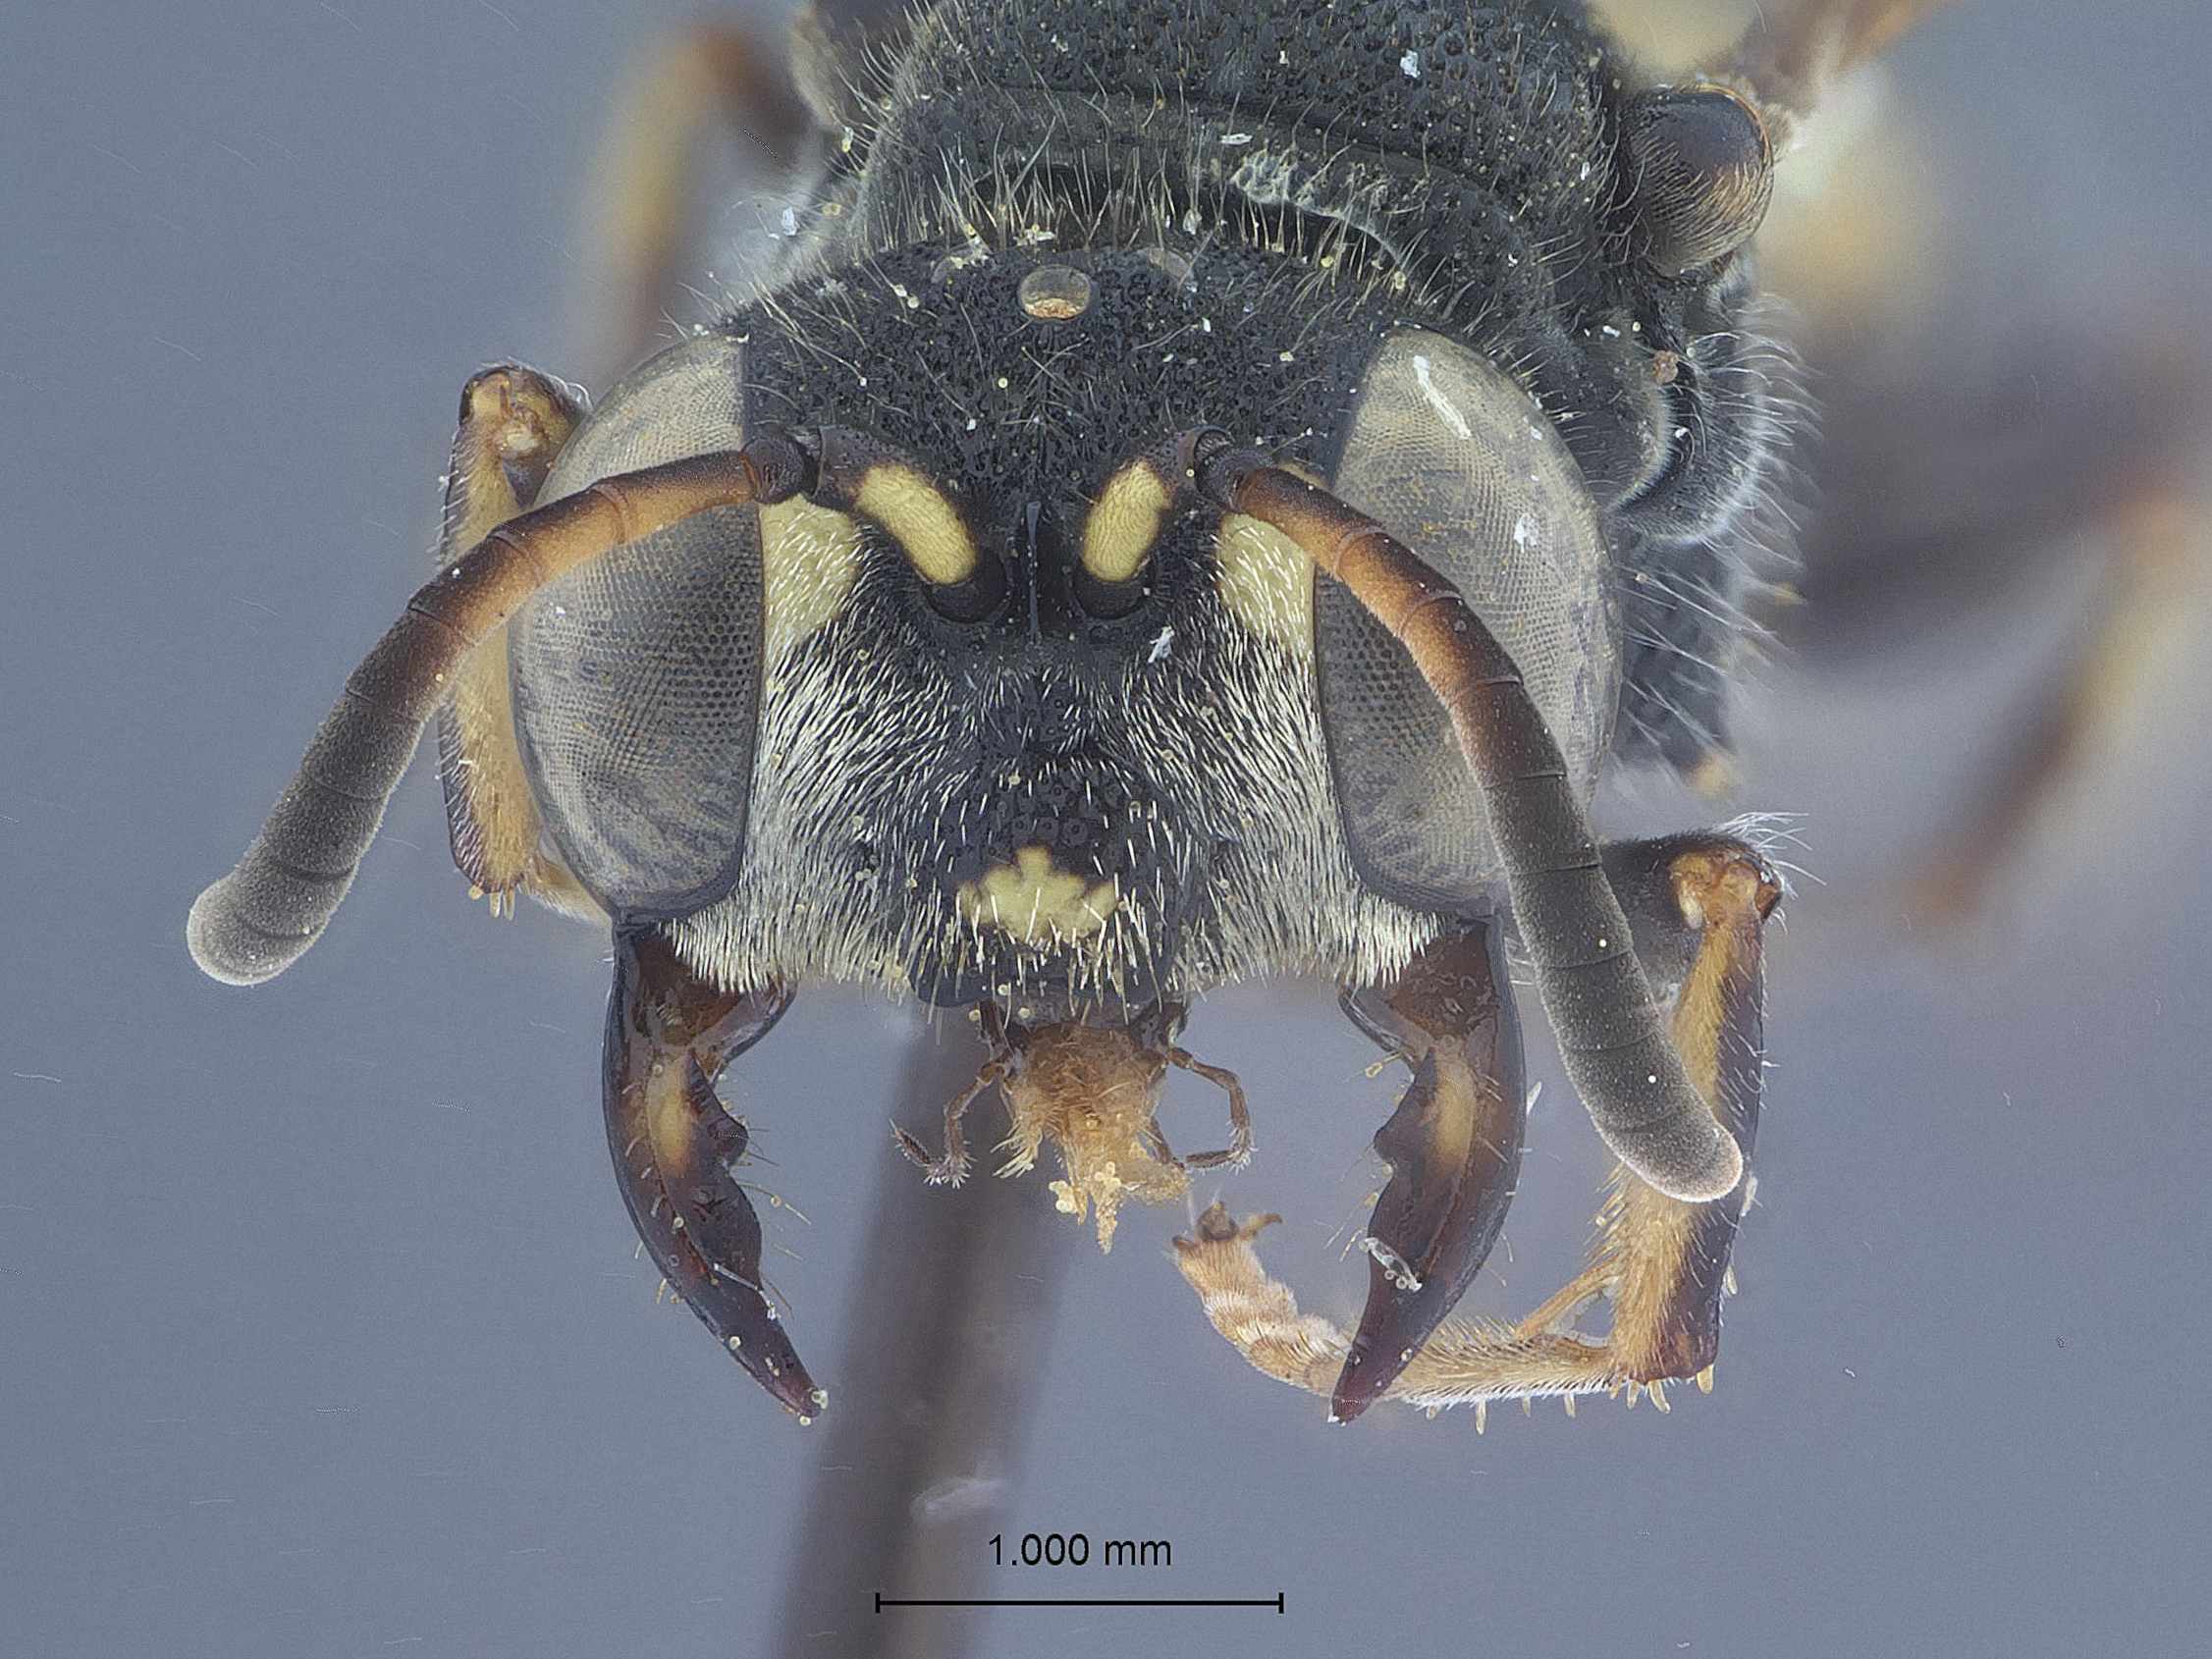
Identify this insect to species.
Cerceris parkeri
